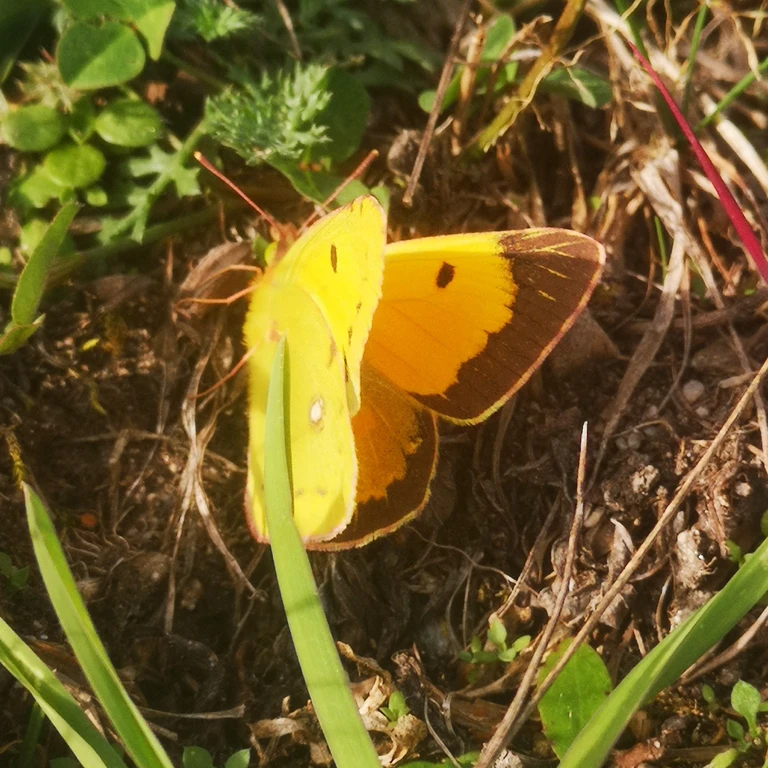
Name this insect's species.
Colias croceus
